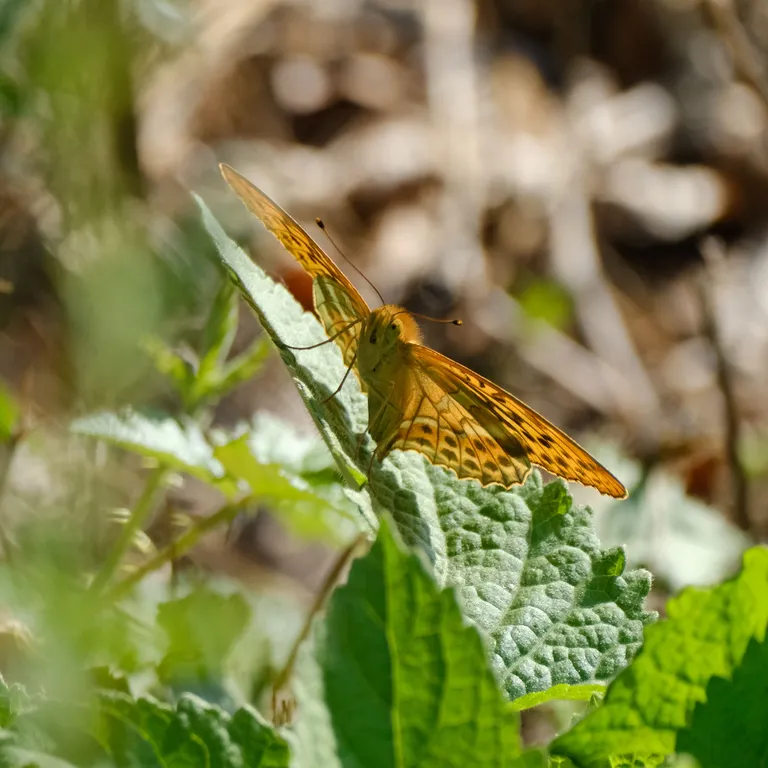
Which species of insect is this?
Argynnis paphia
